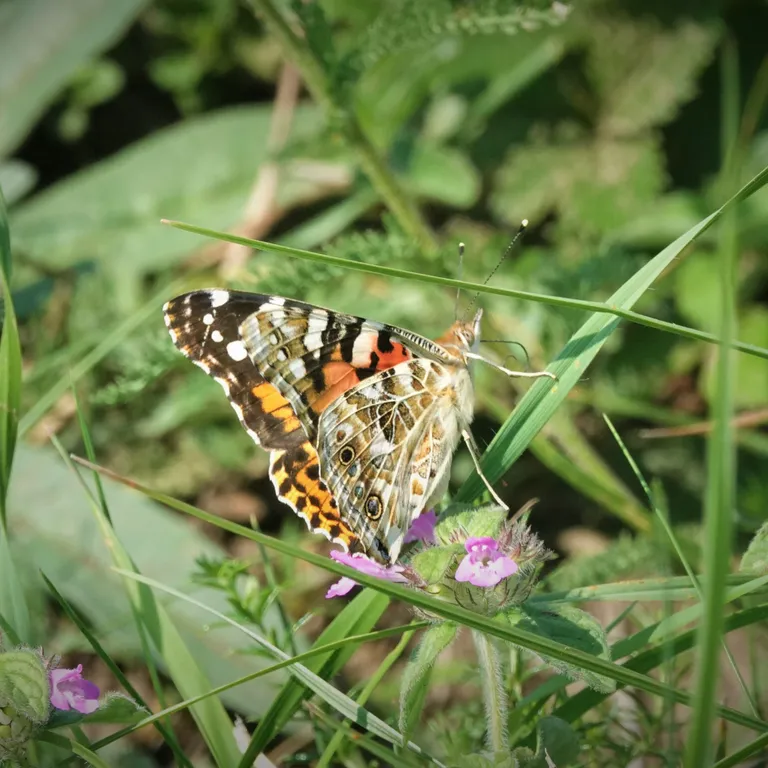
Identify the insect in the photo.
Vanessa cardui
